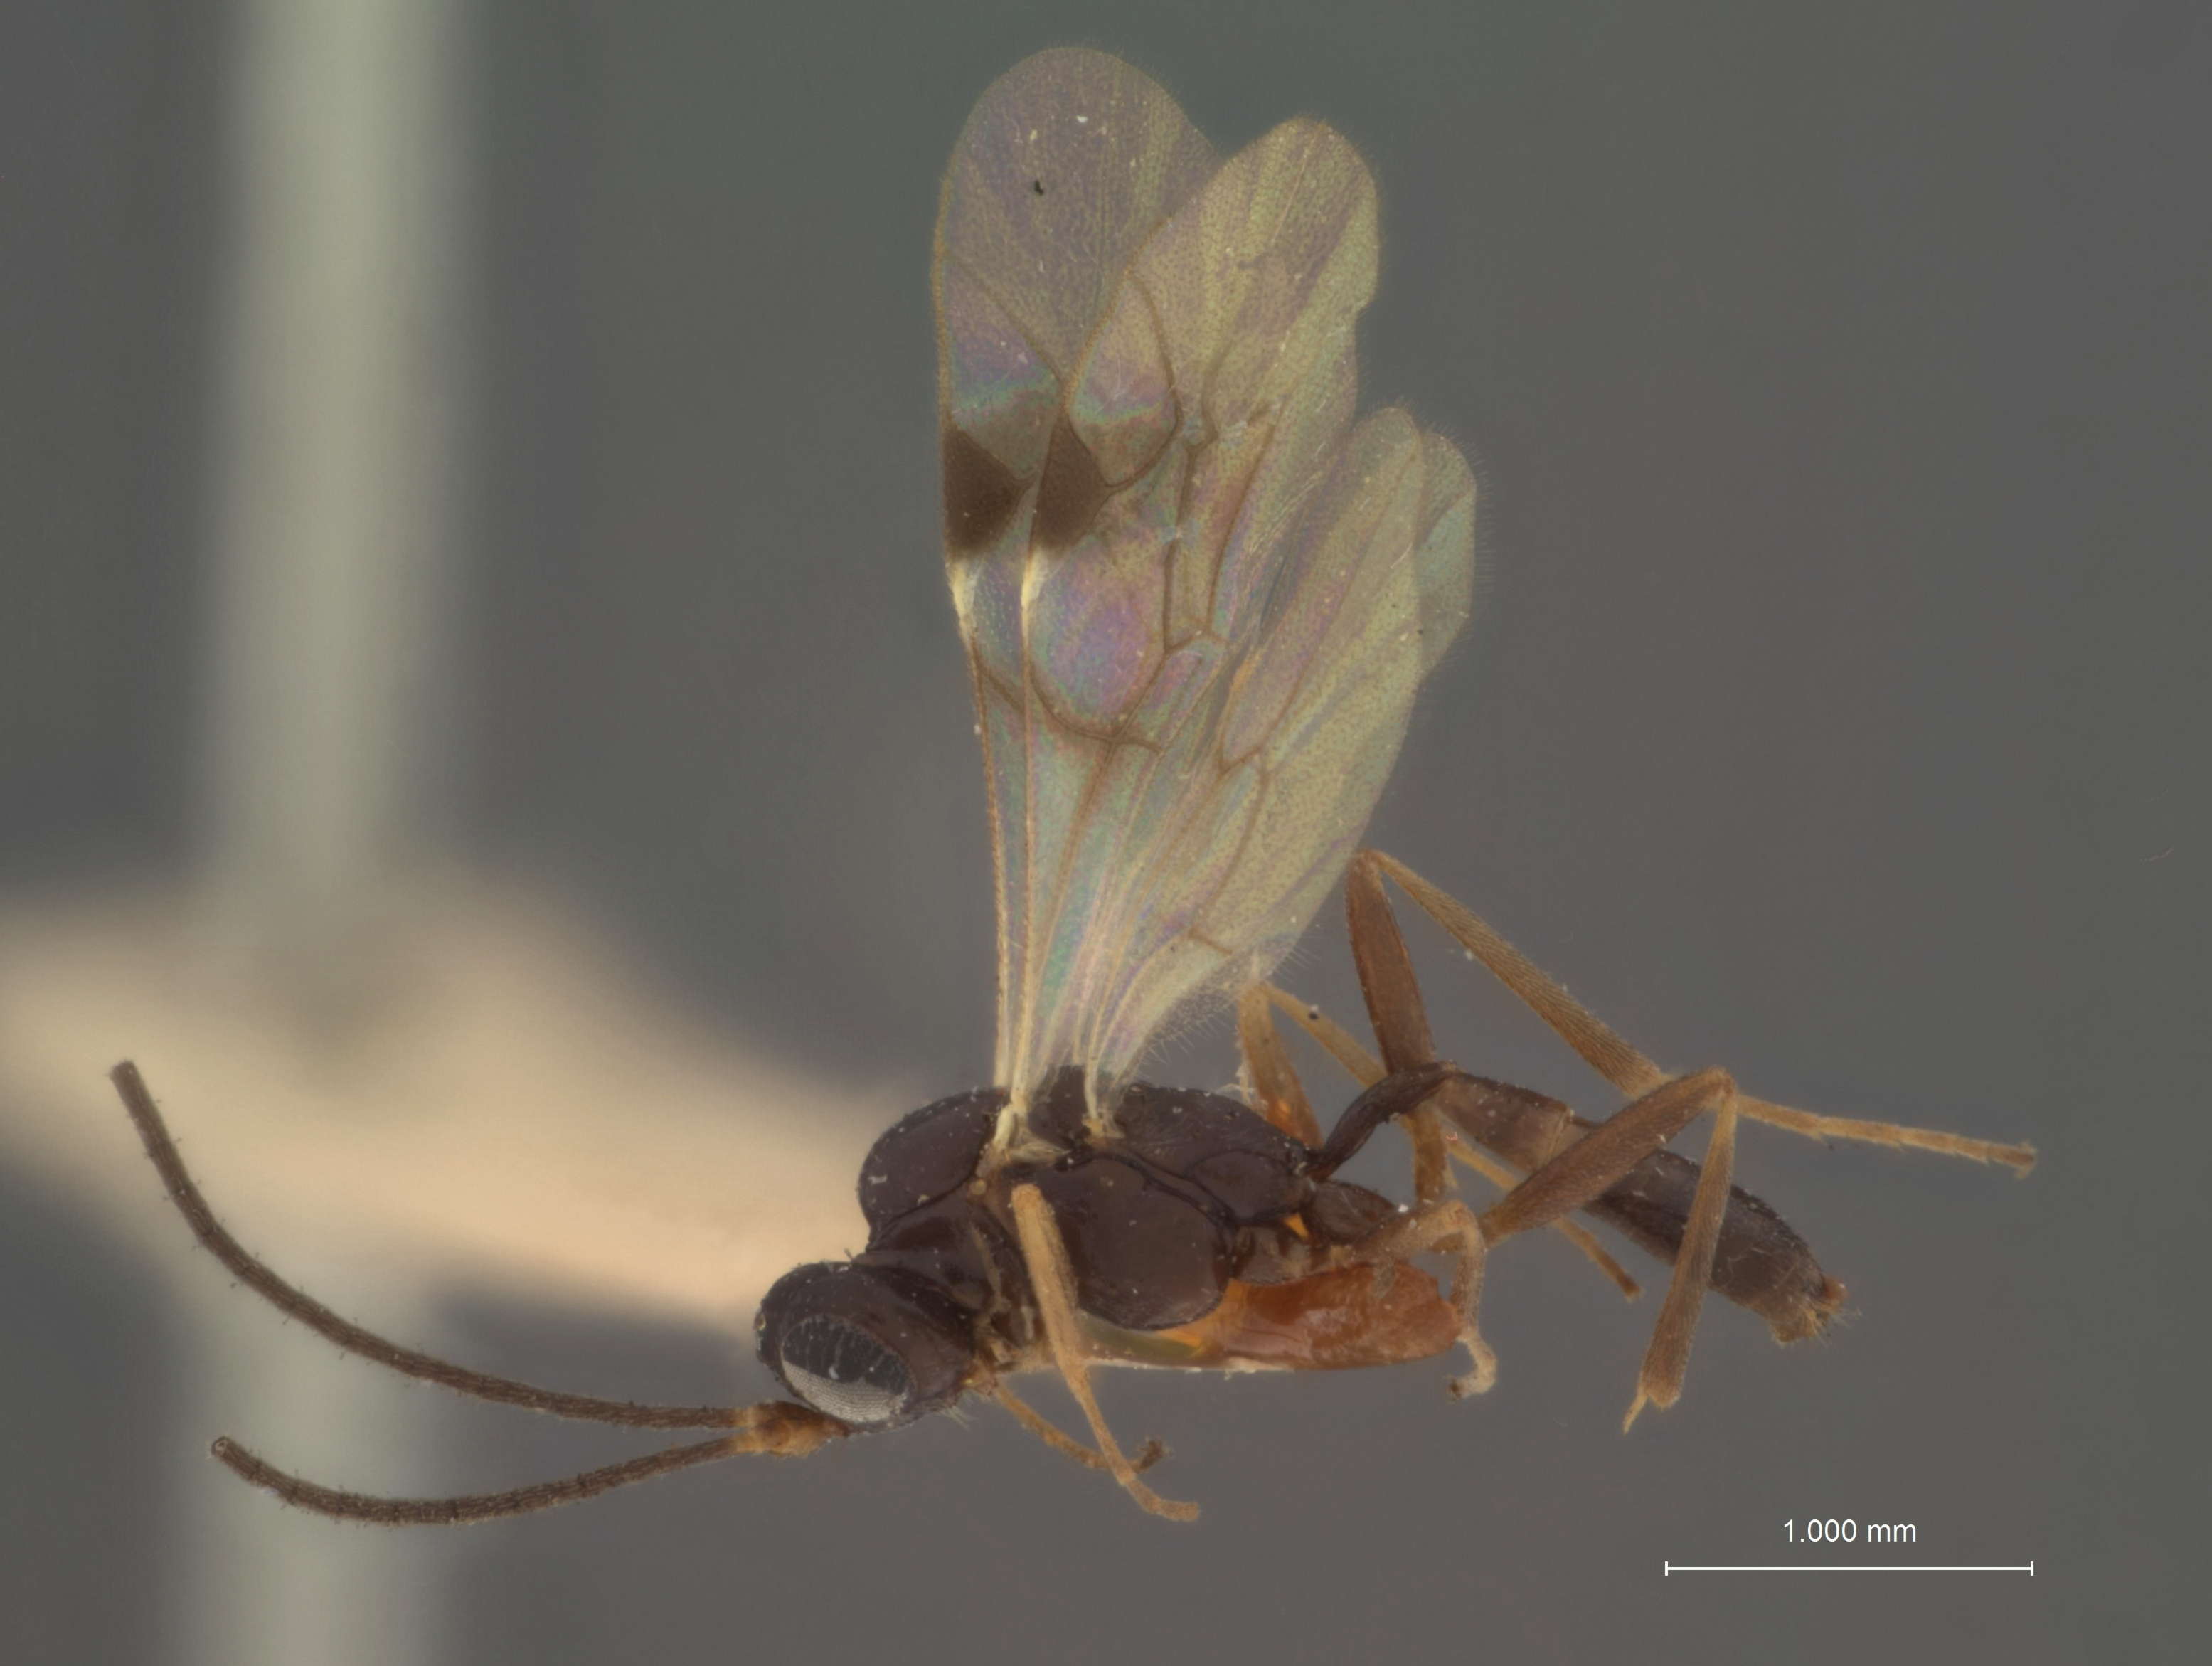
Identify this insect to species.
Hemiteles stigmatus
